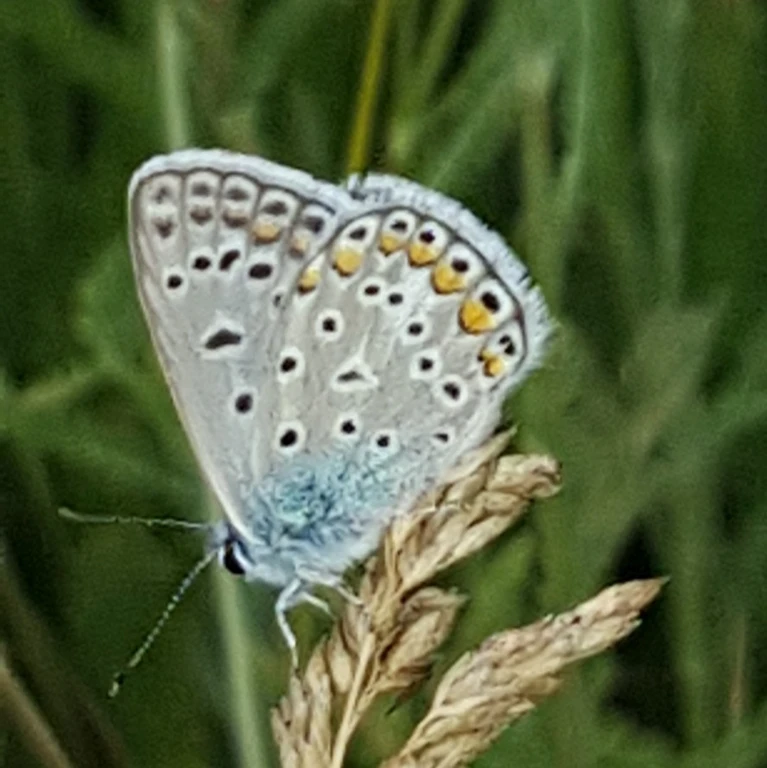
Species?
Polyommatus icarus
